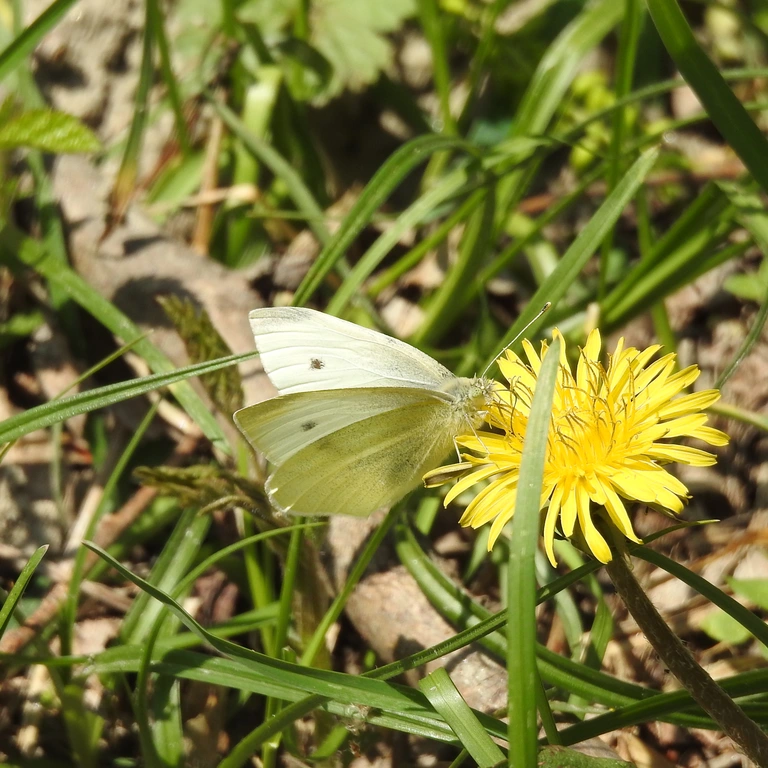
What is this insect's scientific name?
Pieris rapae
